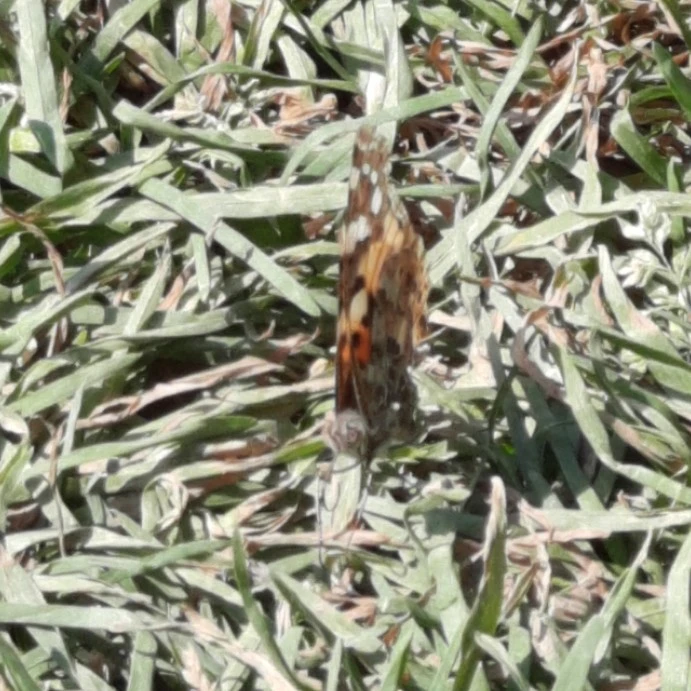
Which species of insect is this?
Vanessa cardui
